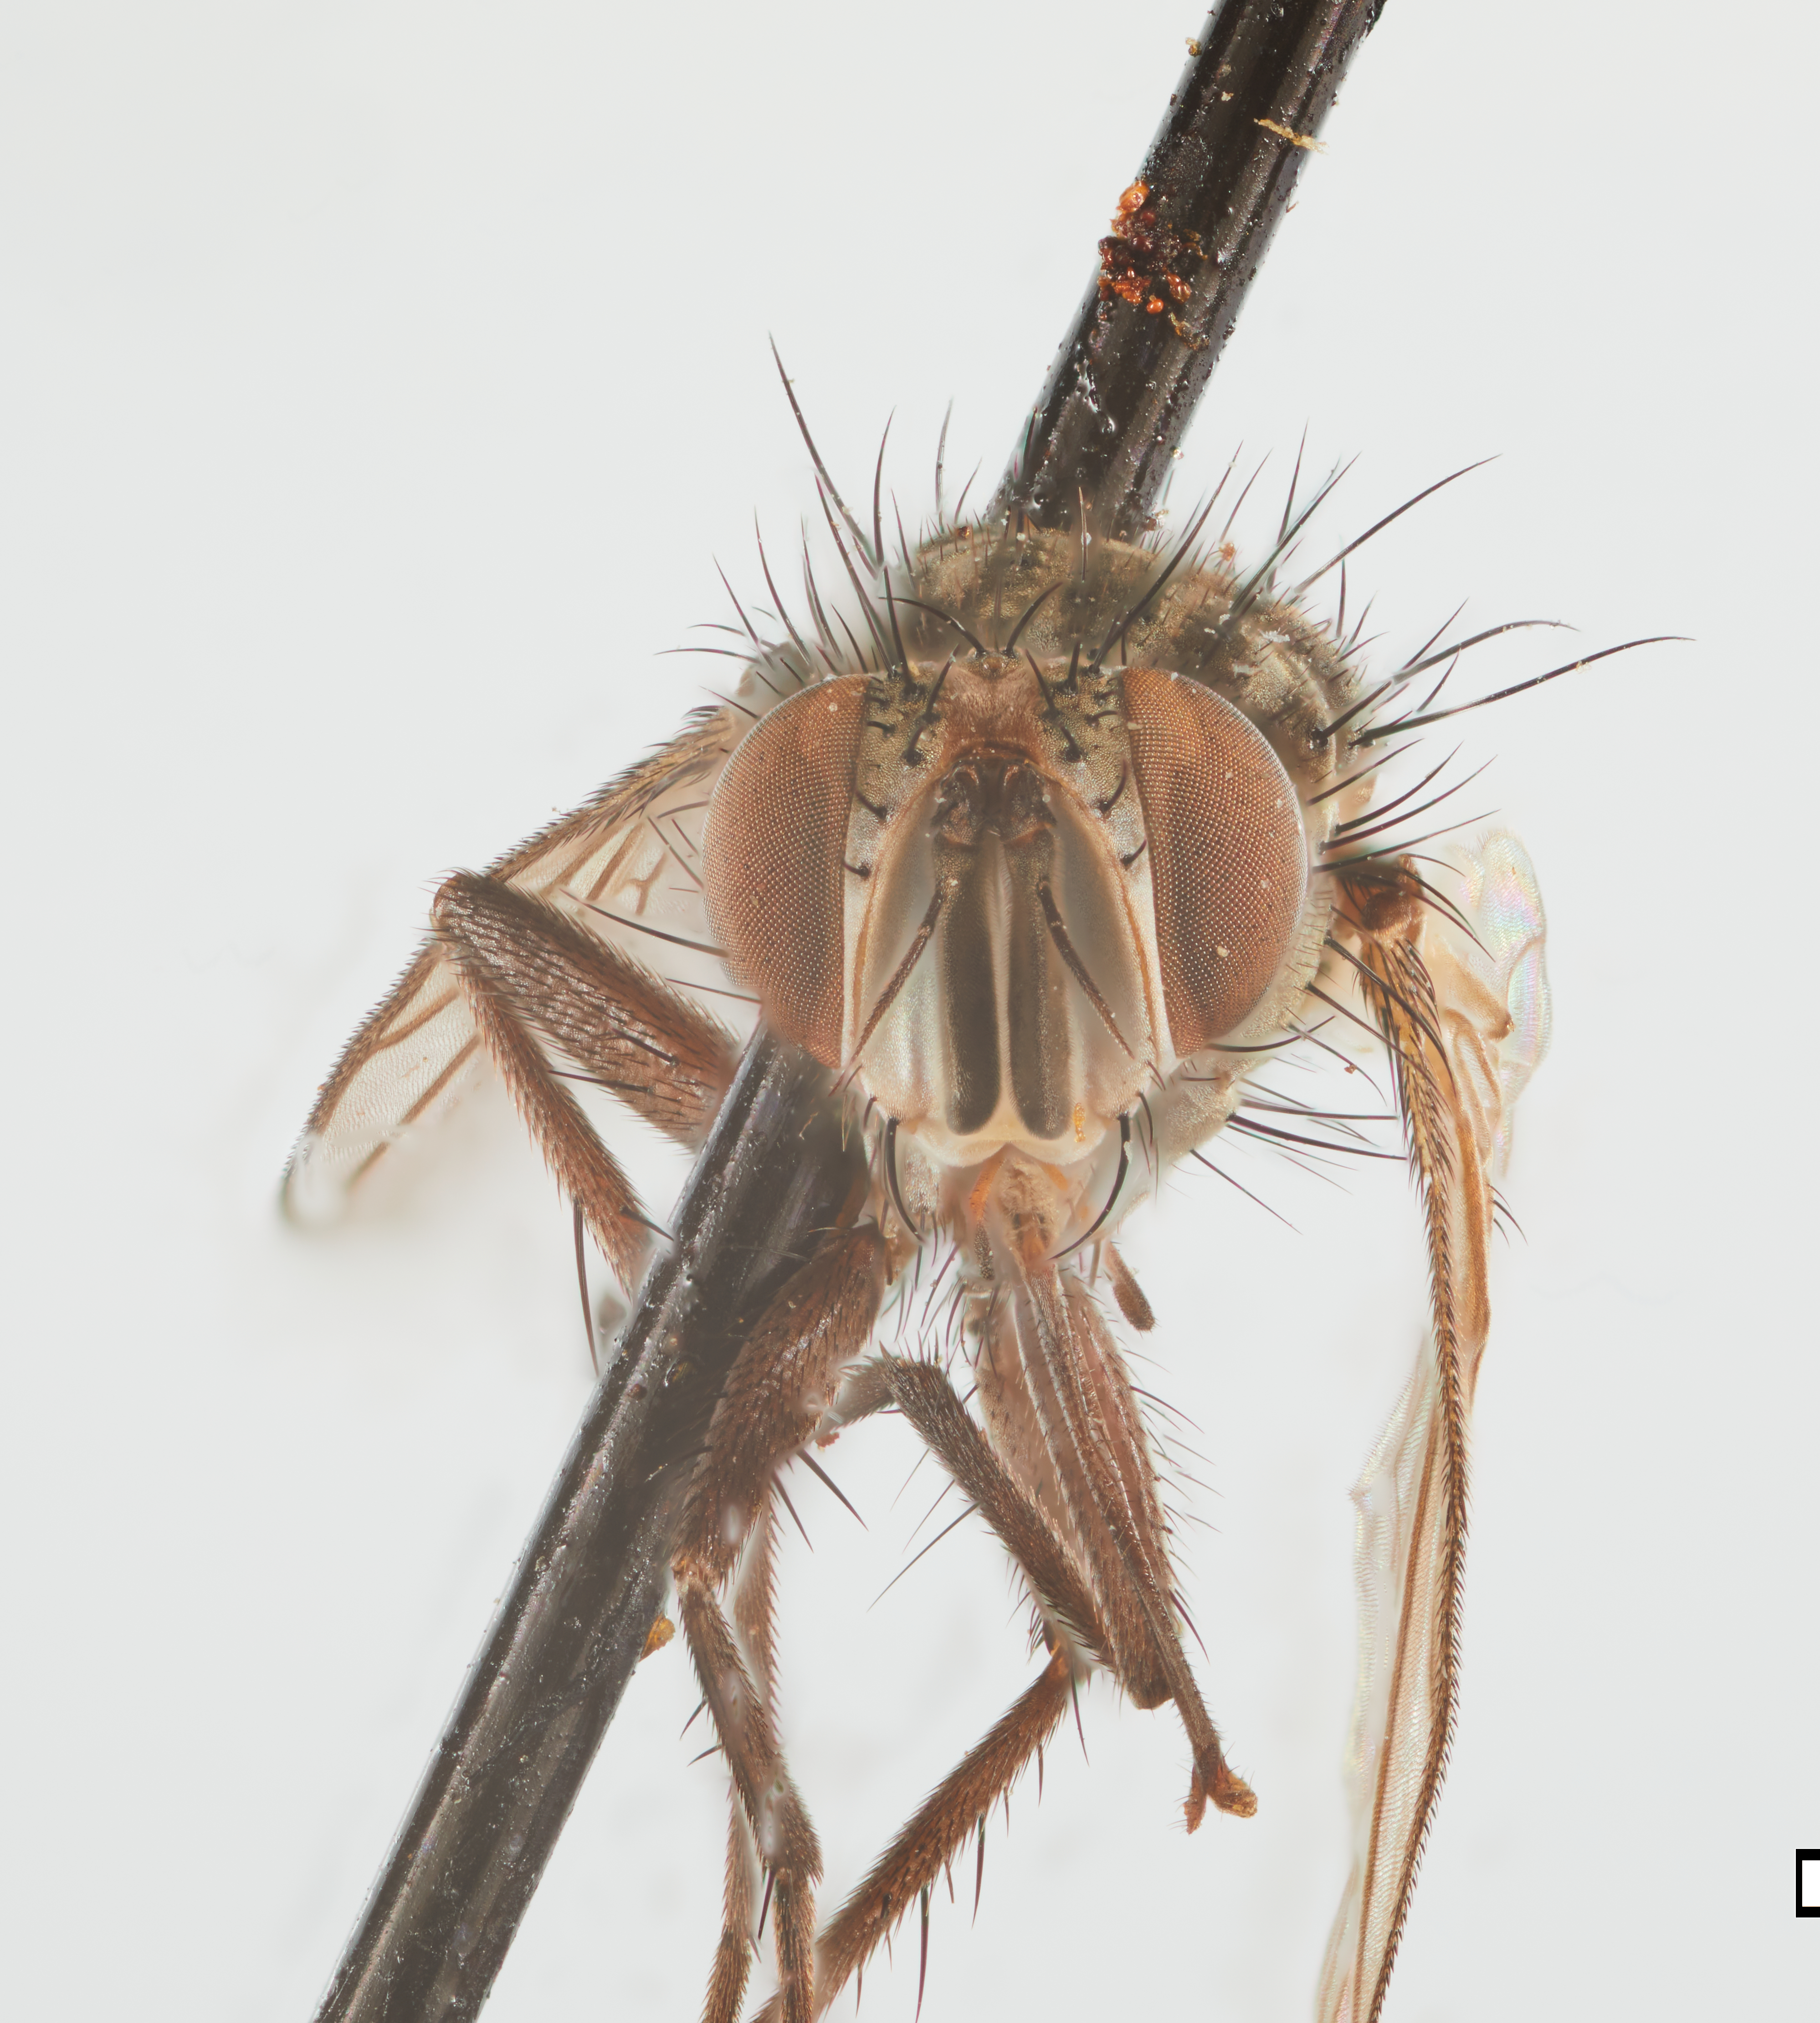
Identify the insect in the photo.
Siphoactia charapensis
